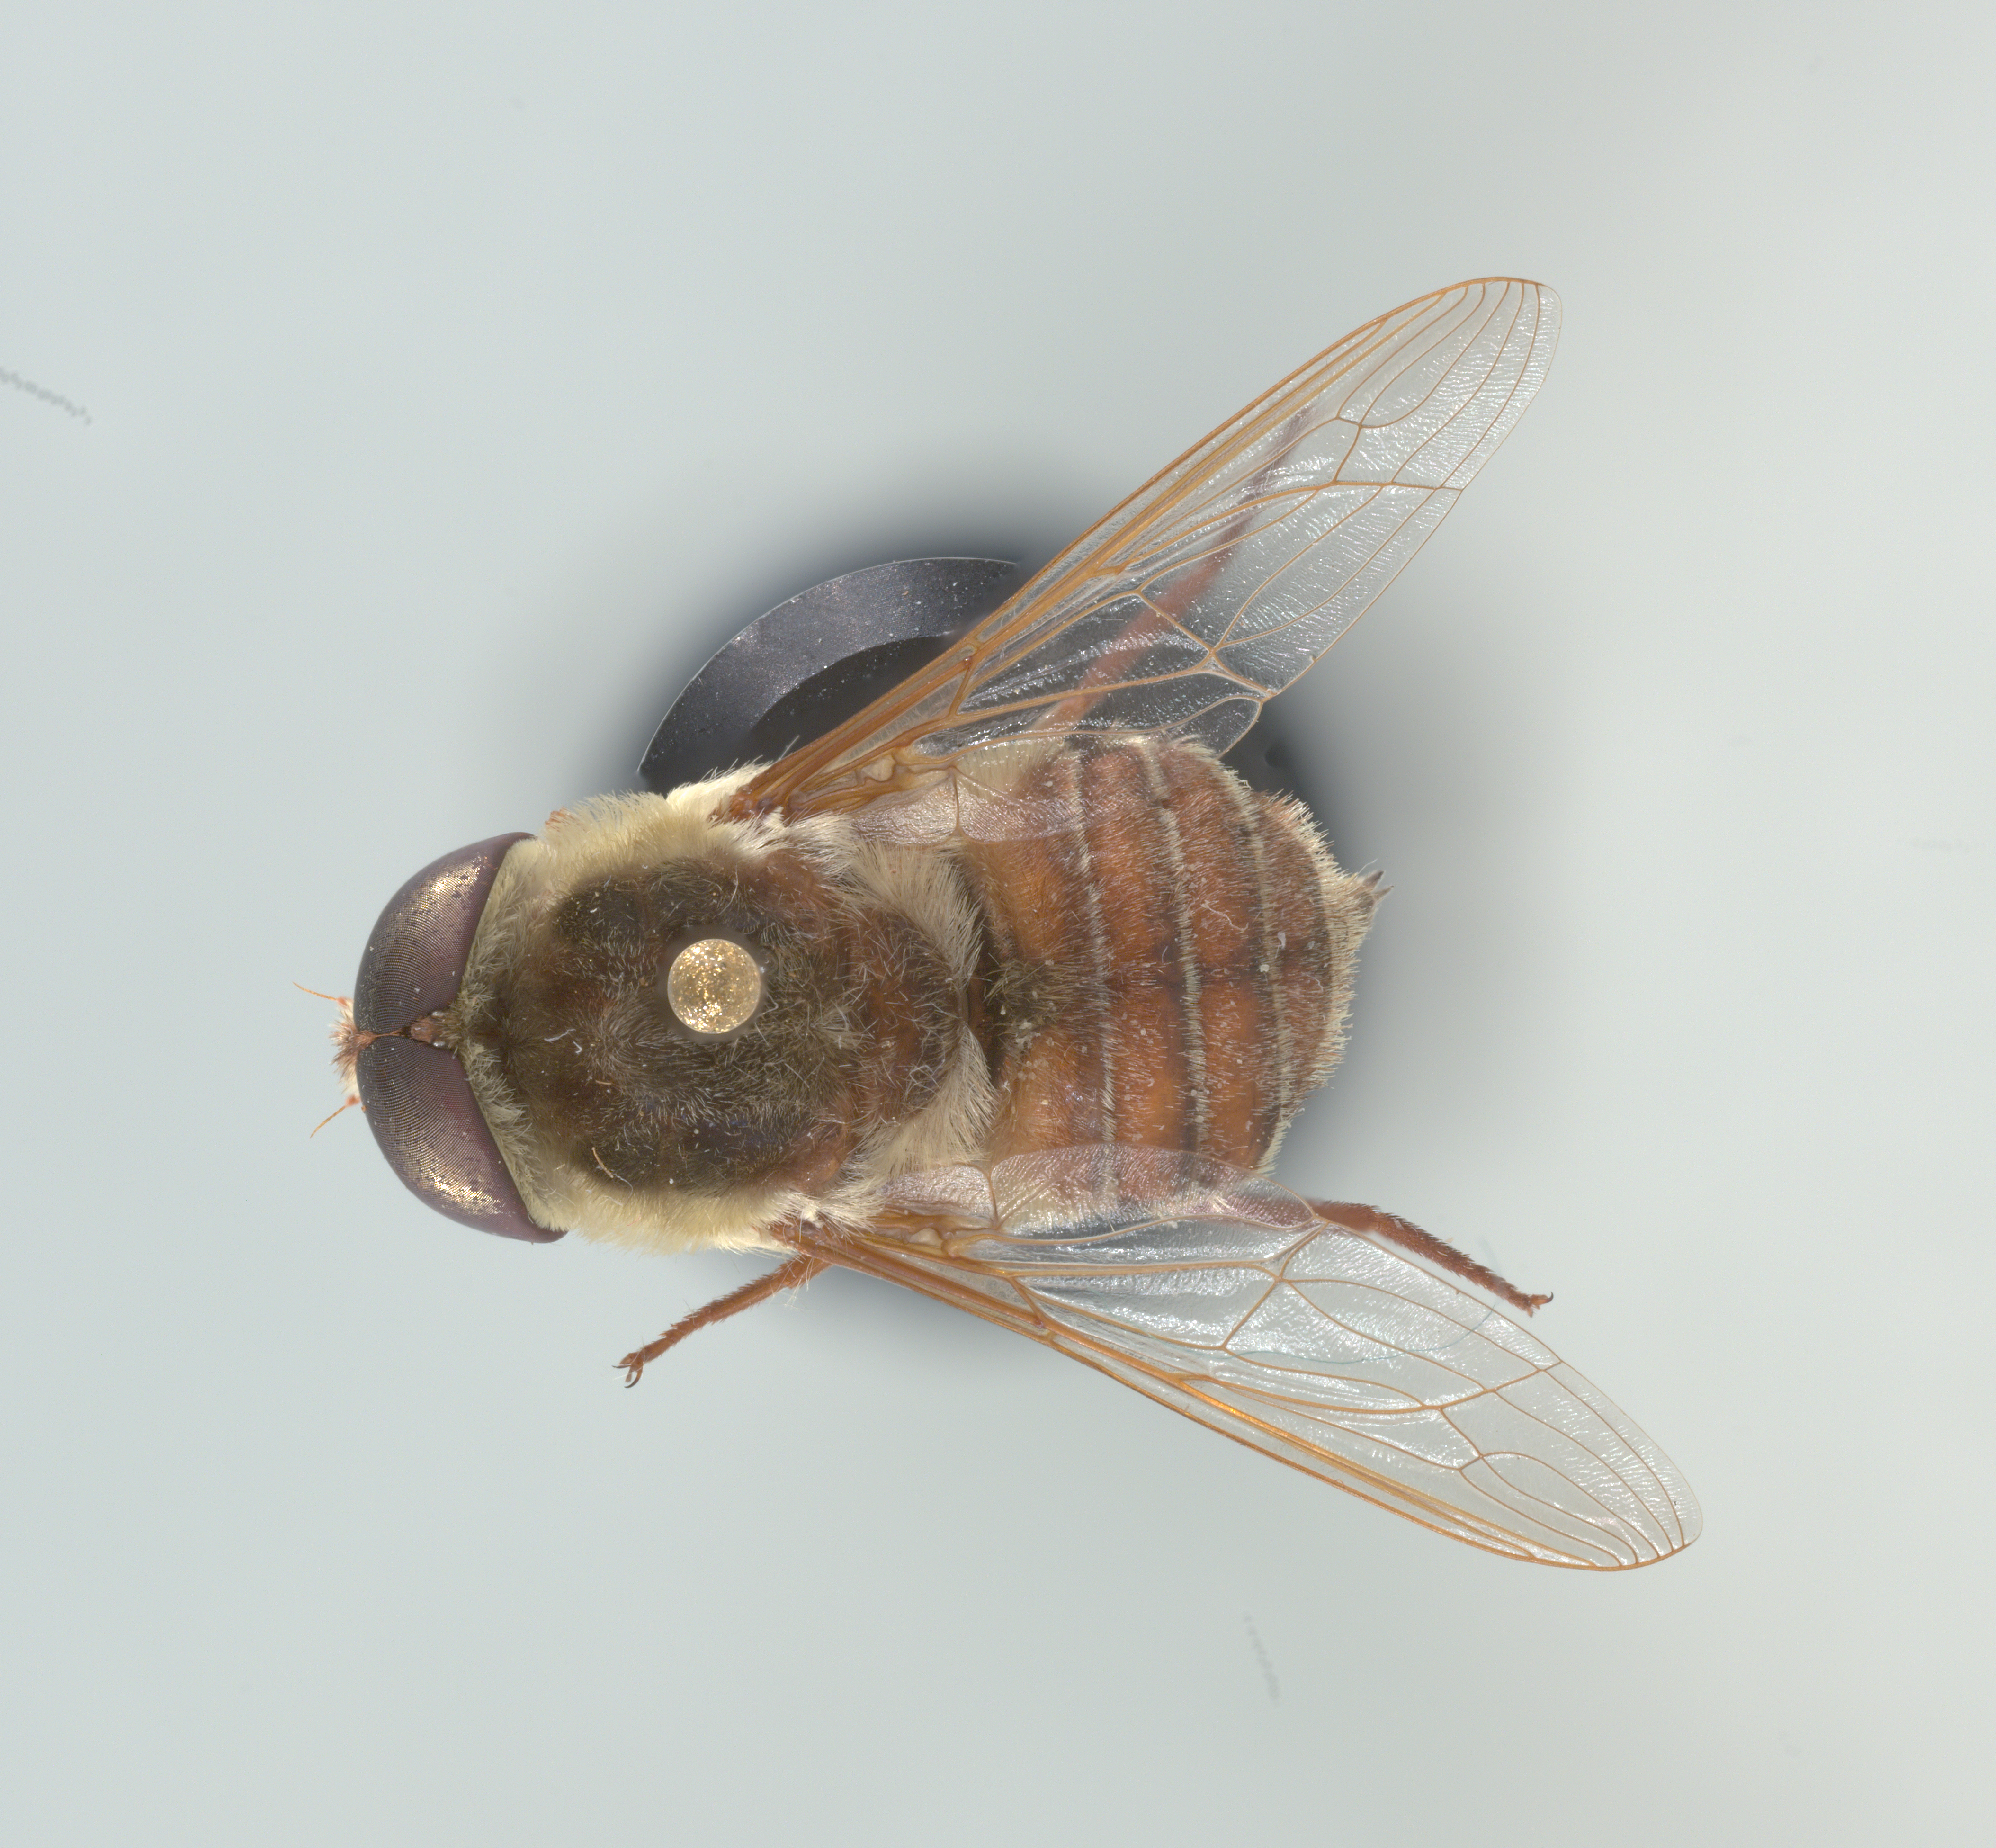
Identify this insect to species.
Neorhynchocephalus volaticus
